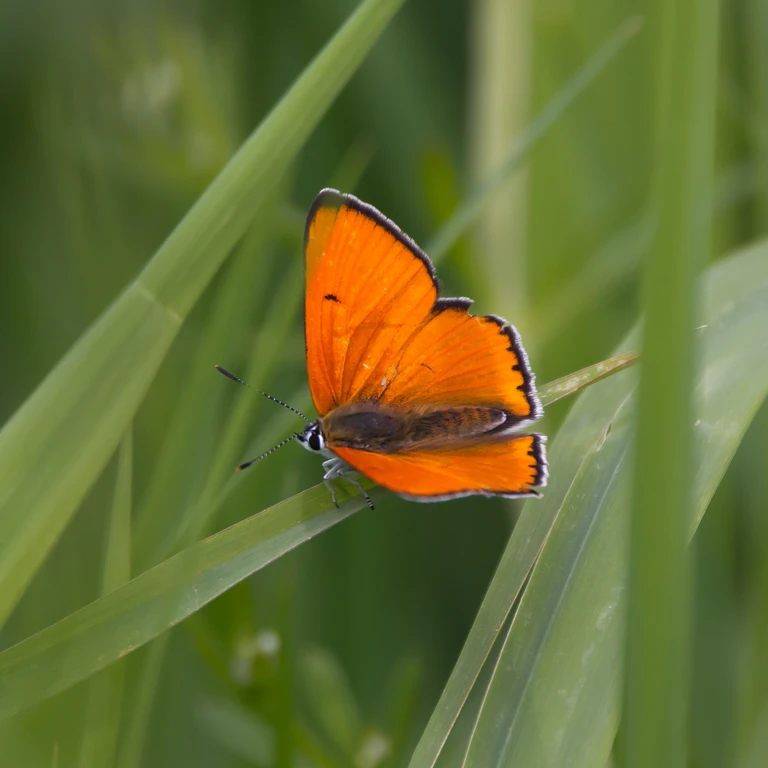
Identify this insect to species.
Lycaena dispar
